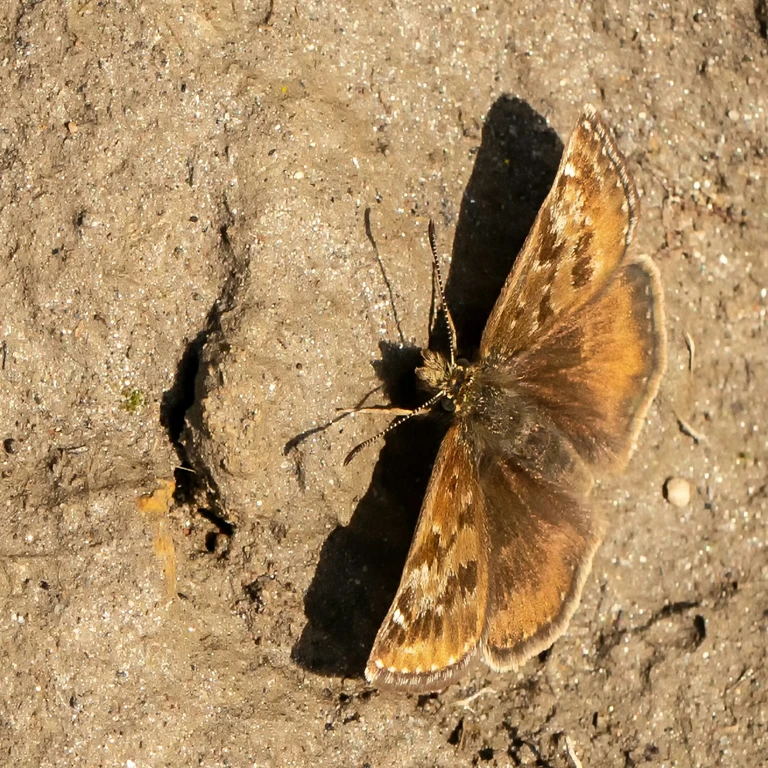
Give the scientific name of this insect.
Erynnis tages
